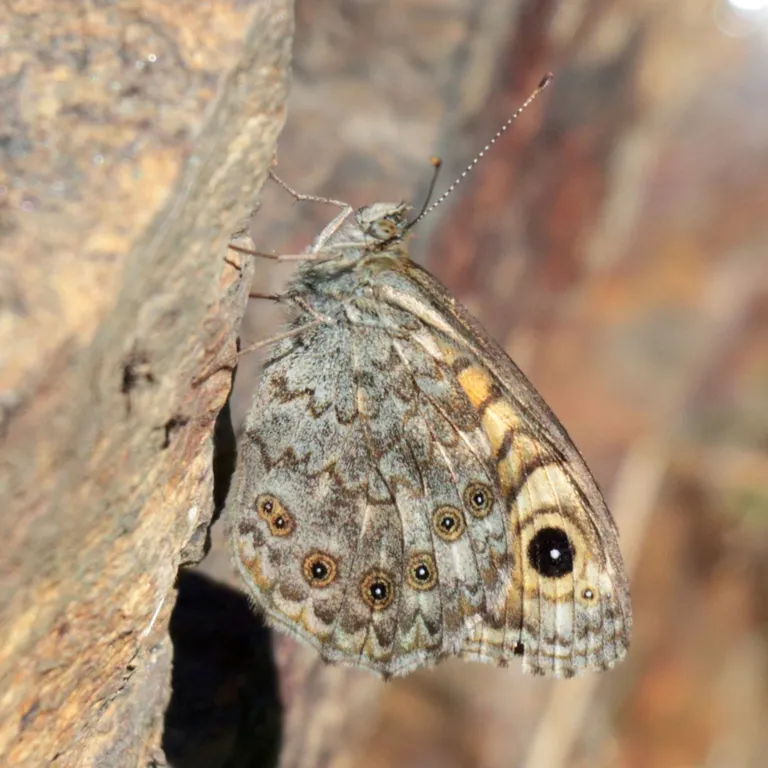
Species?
Lasiommata megera (also Pararge megera)
